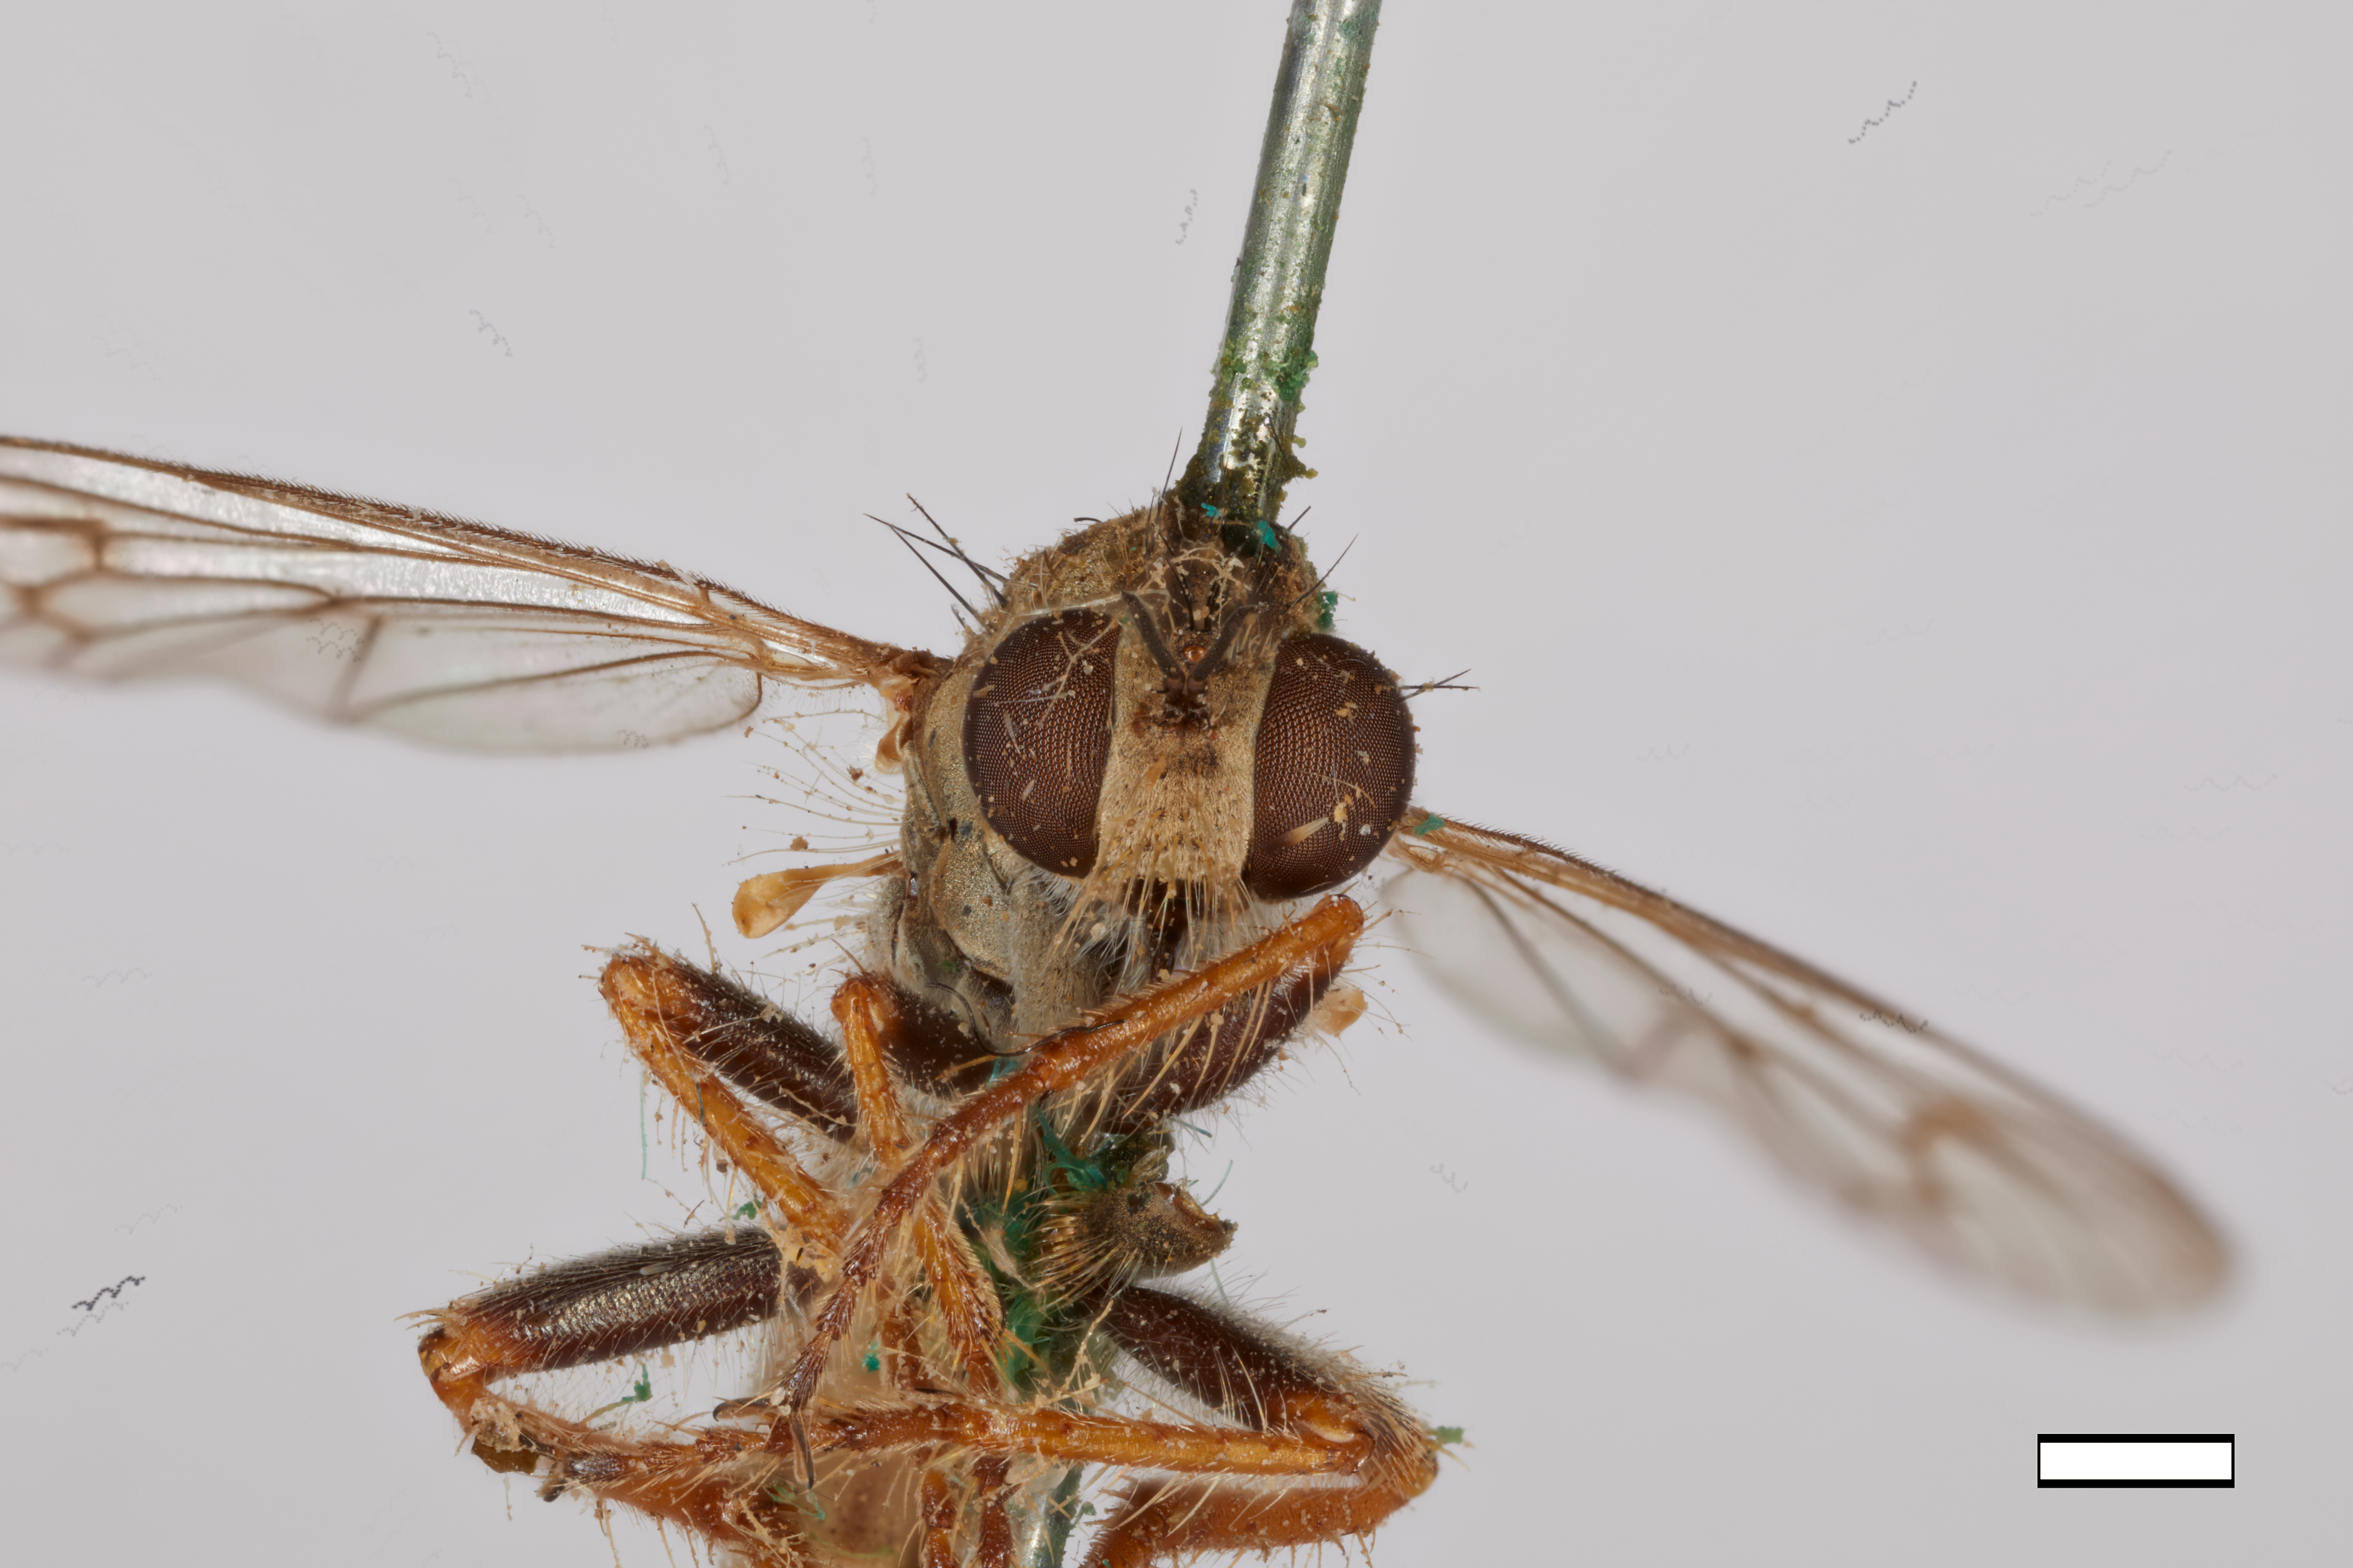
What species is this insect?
Cophura truncus
